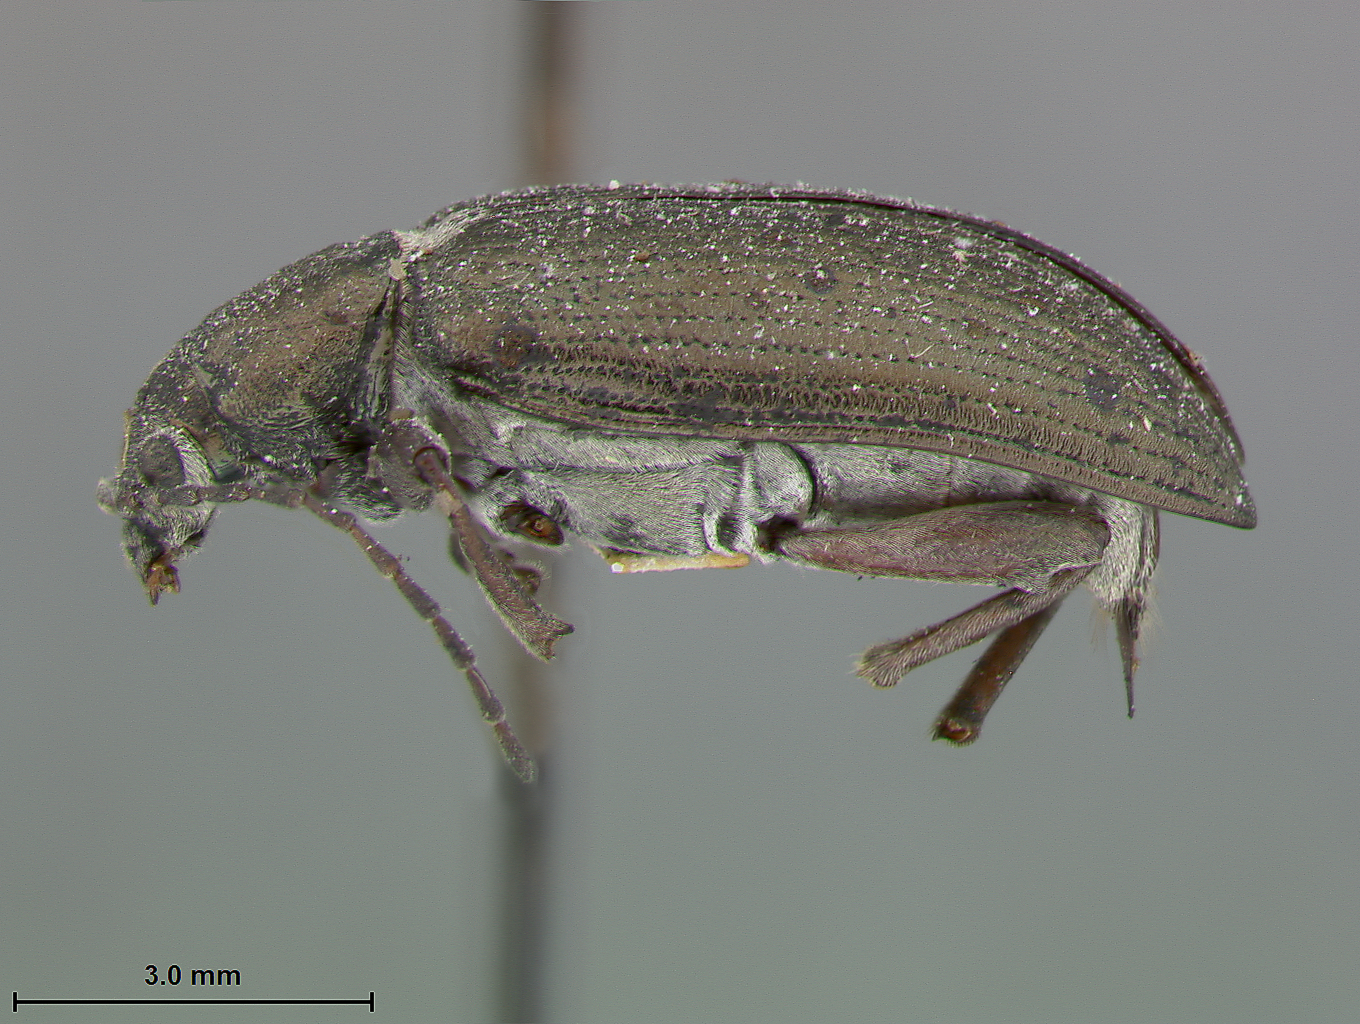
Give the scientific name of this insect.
Donacia diversa
